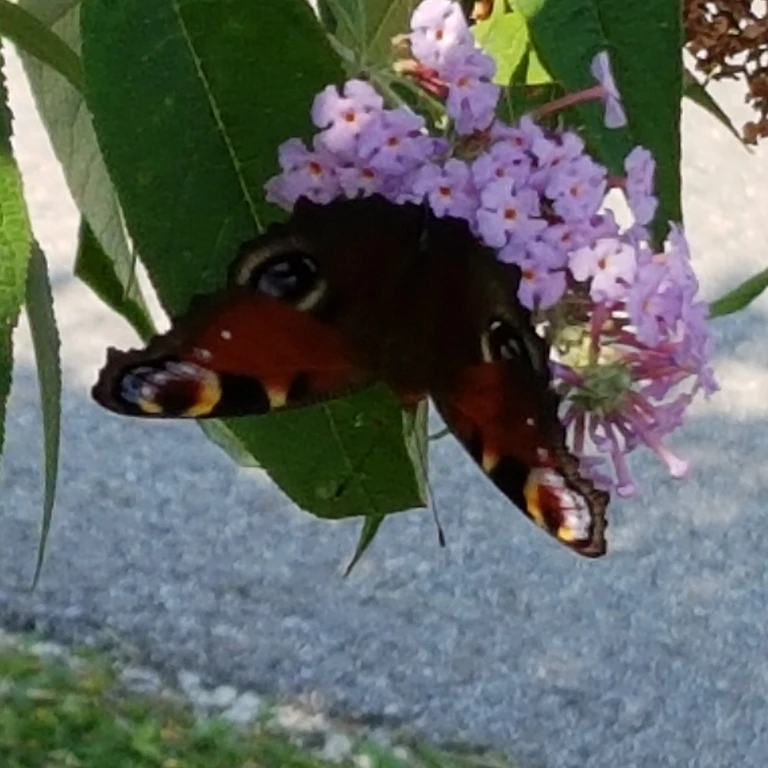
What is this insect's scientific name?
Aglais io
